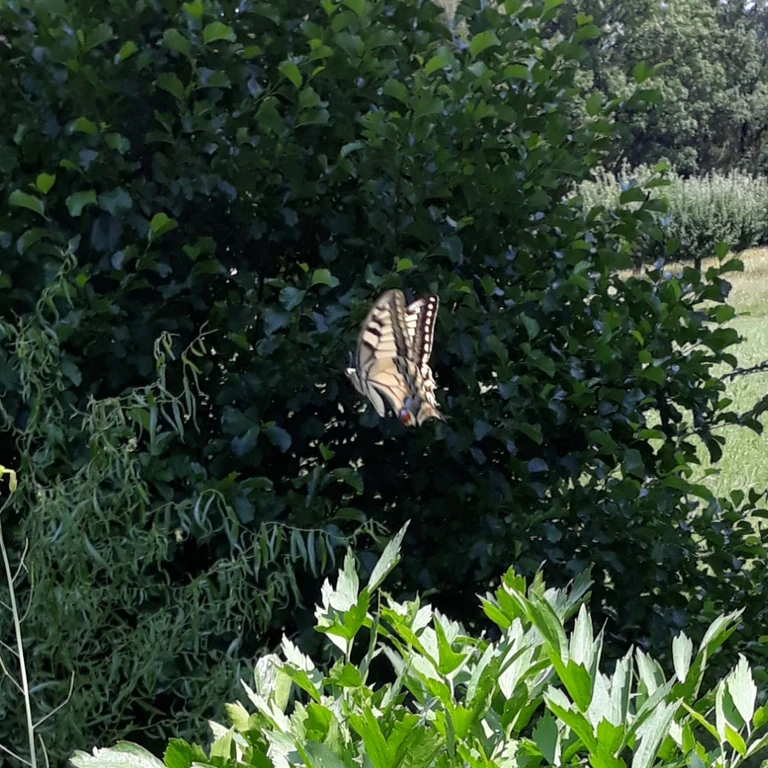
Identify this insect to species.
Papilio machaon
